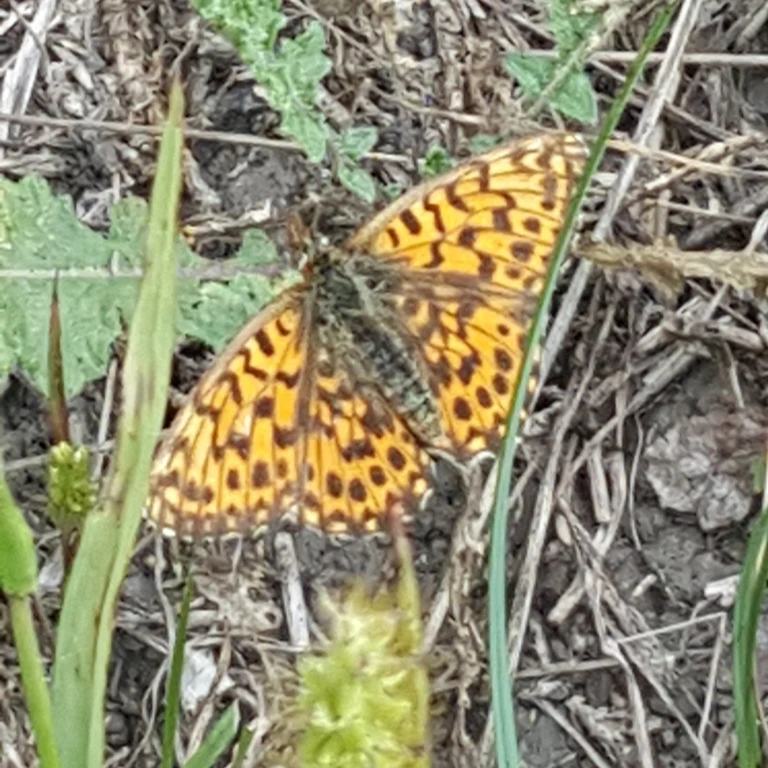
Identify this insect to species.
Boloria dia
